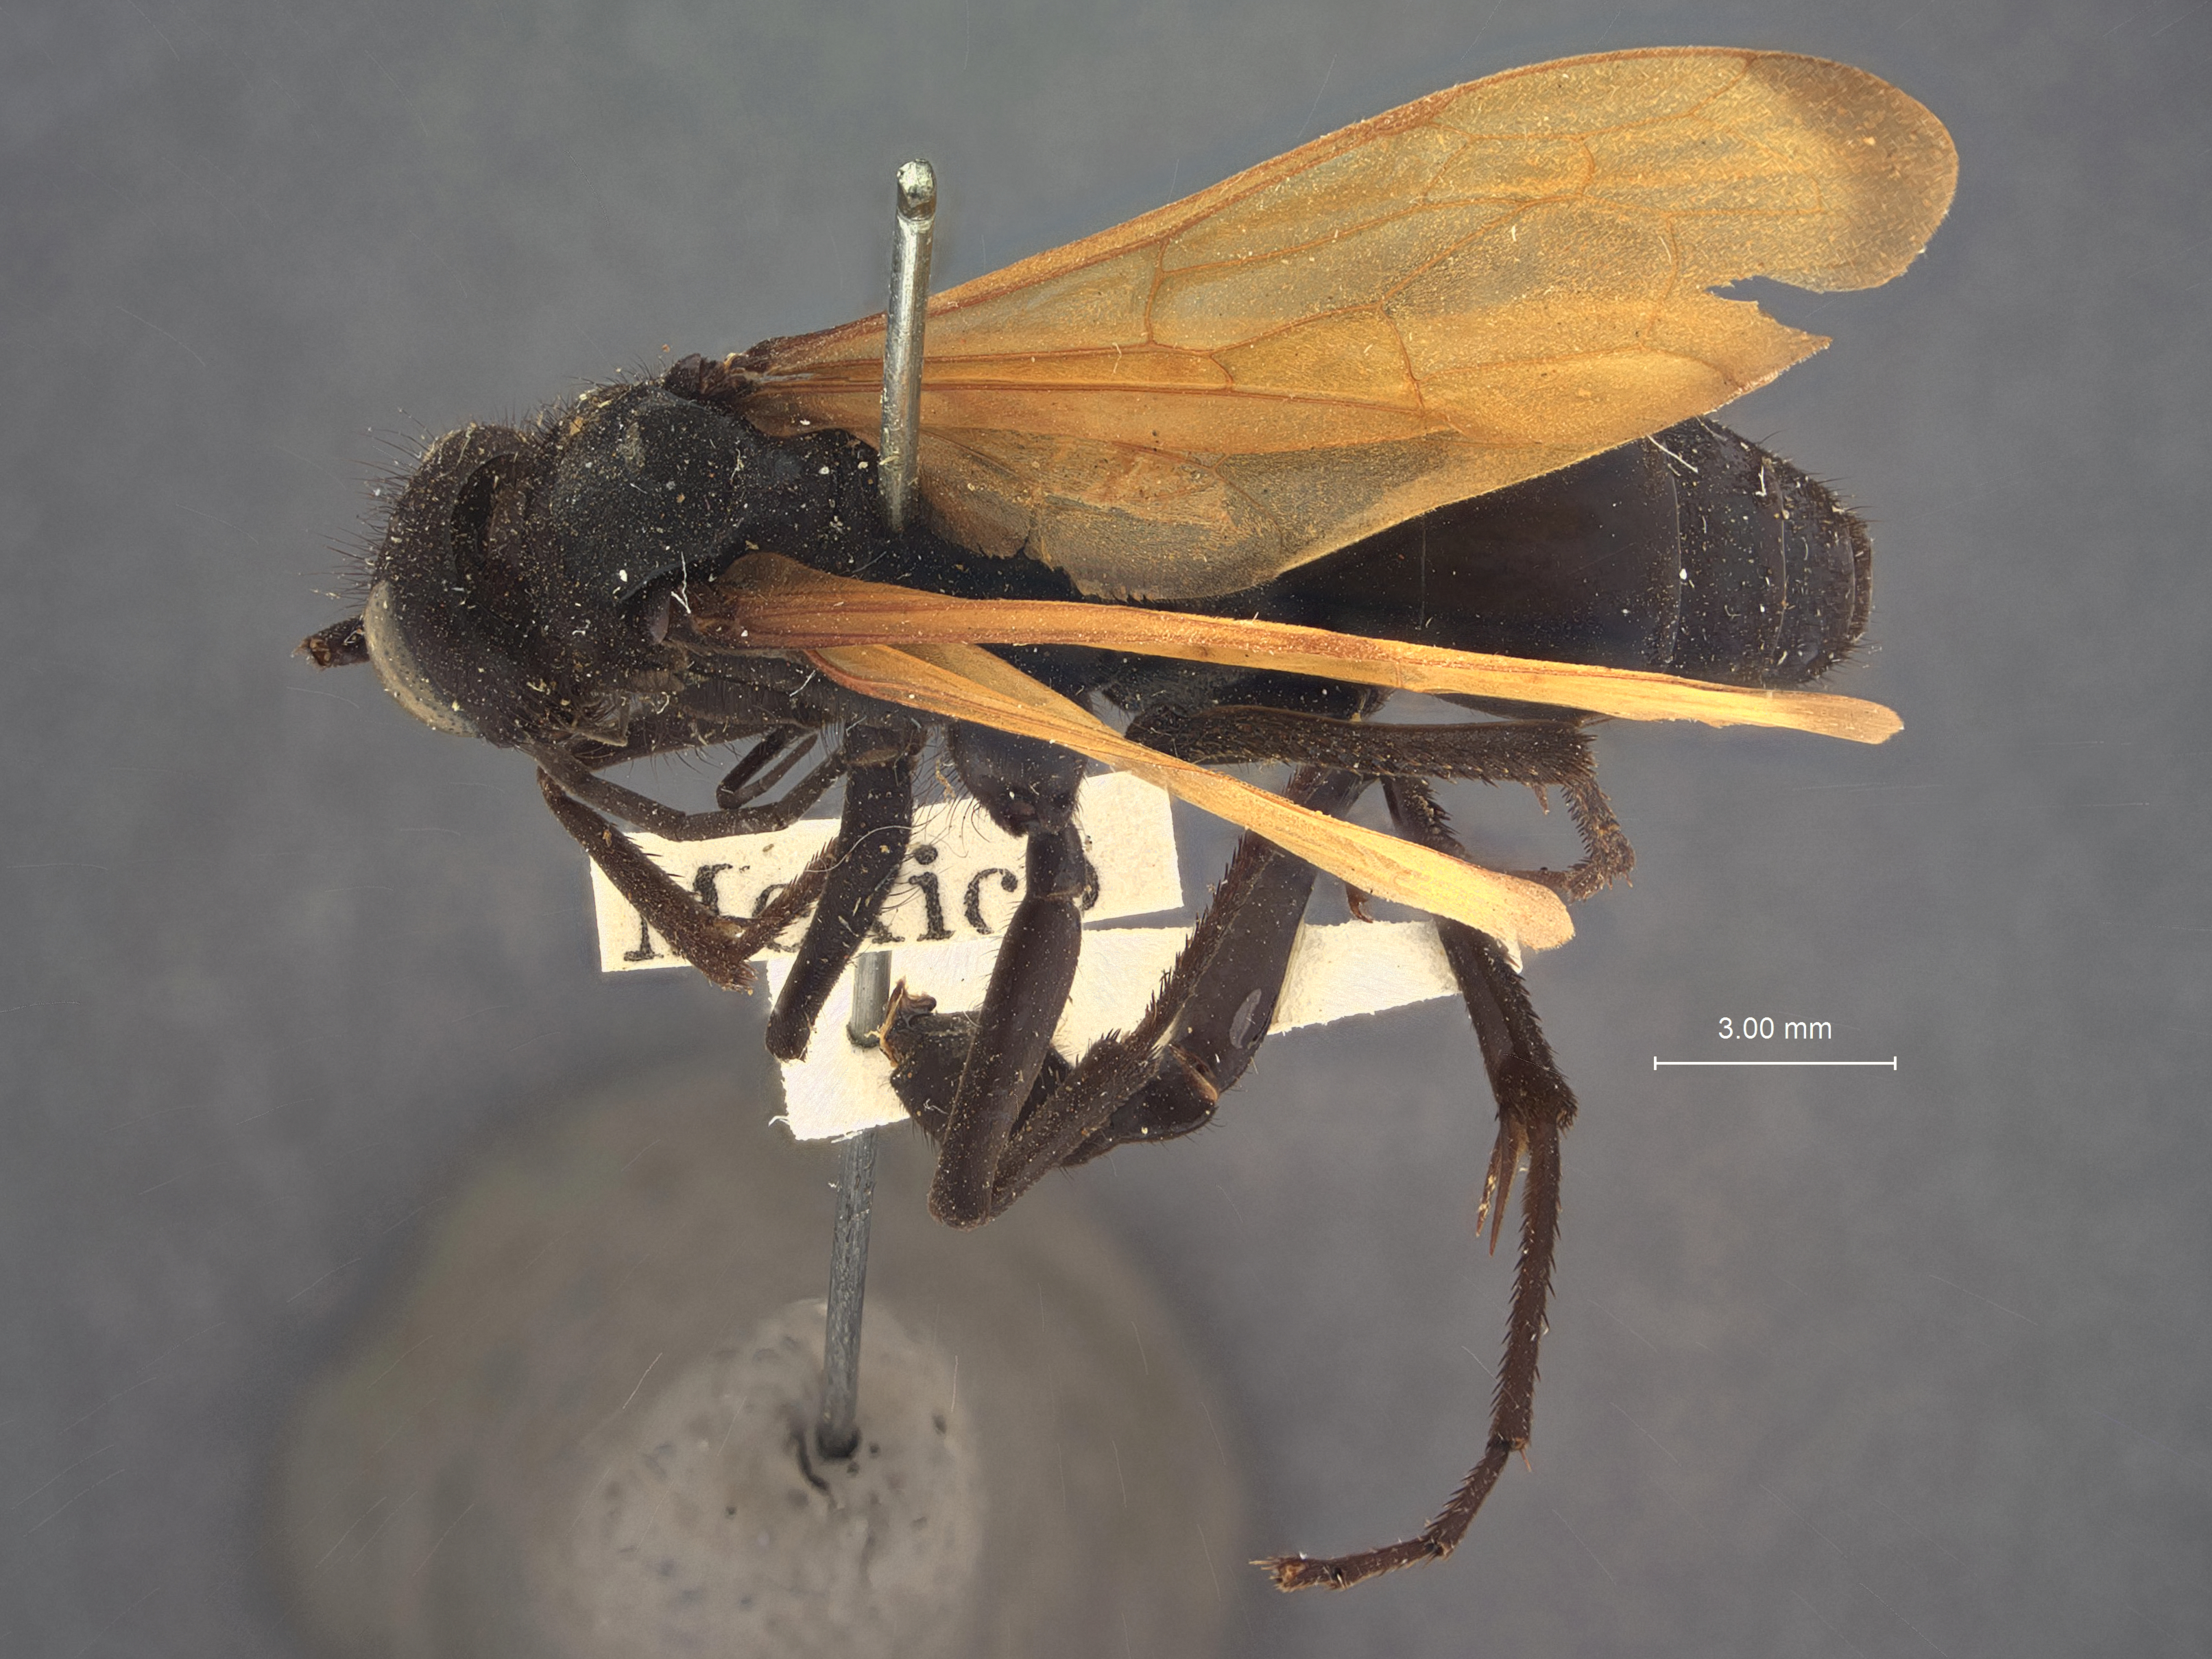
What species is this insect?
Priocnessus niger
